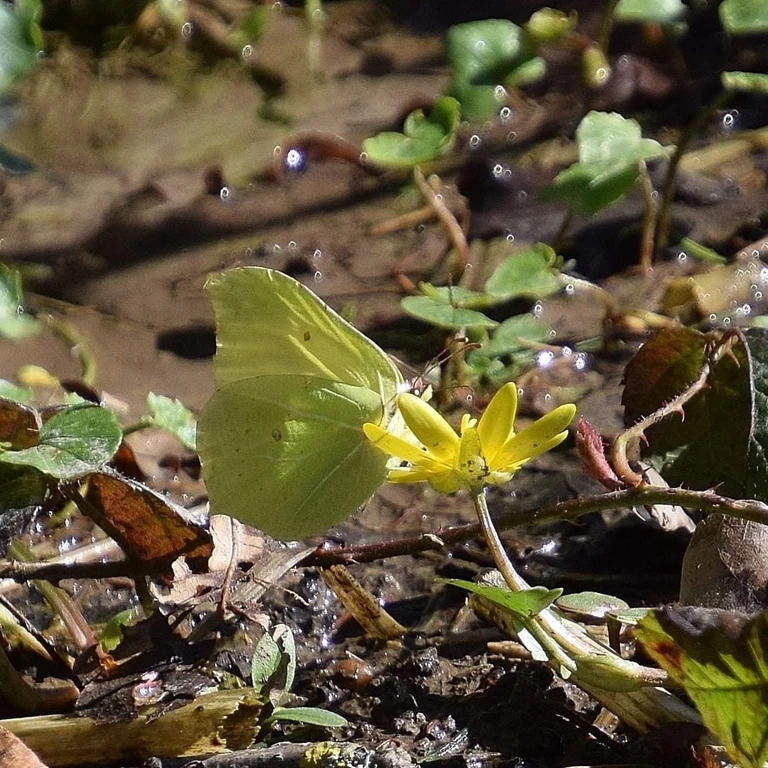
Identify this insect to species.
Gonepteryx rhamni
